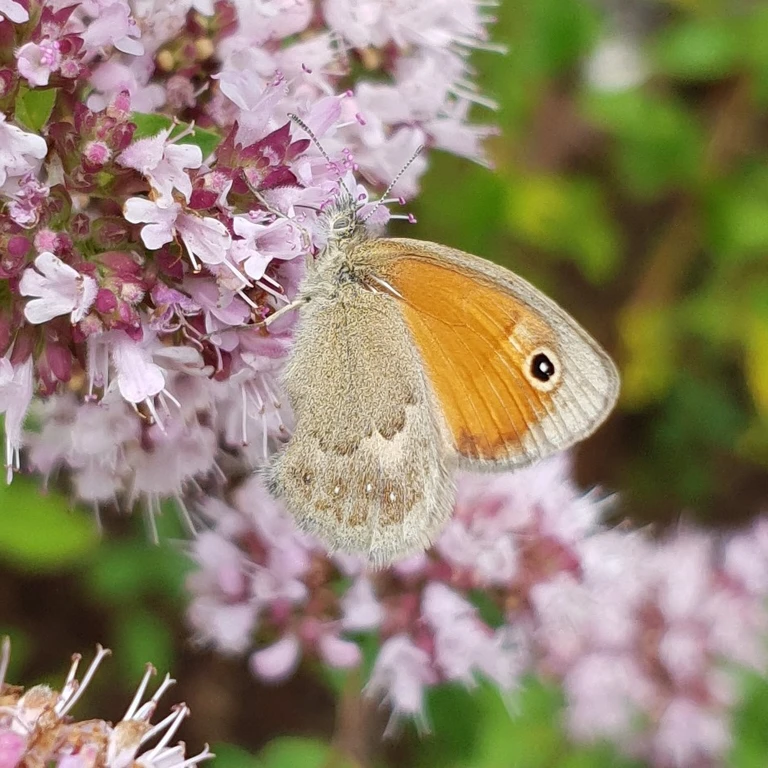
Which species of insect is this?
Coenonympha pamphilus
